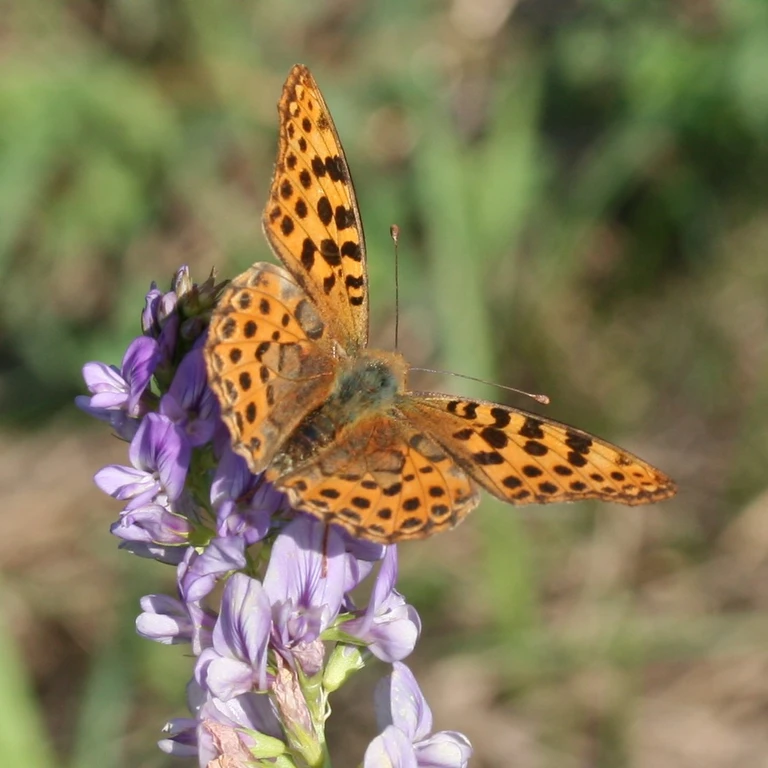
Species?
Issoria lathonia
